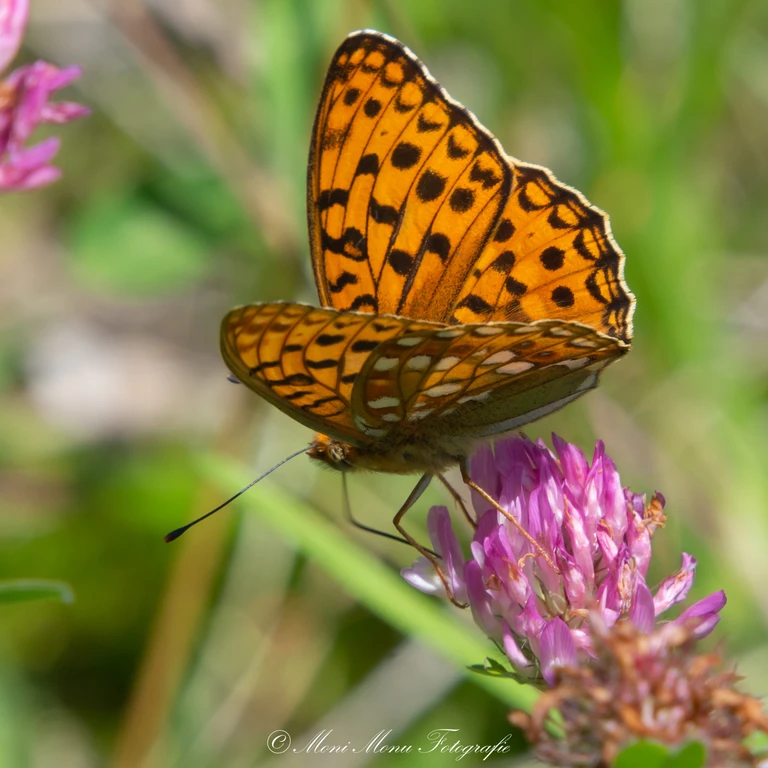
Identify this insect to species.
Fabriciana adippe
